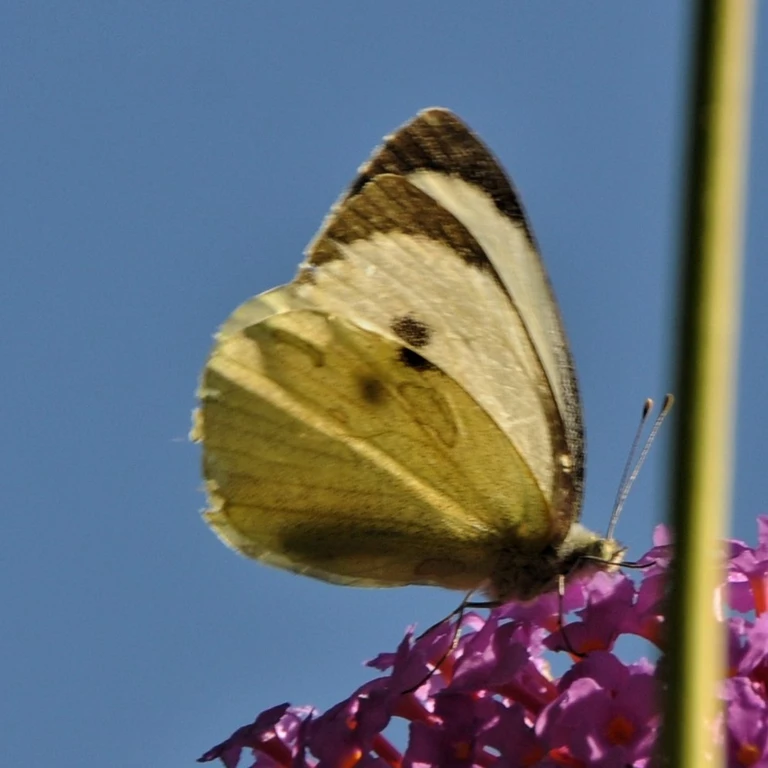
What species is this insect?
Pieris brassicae
